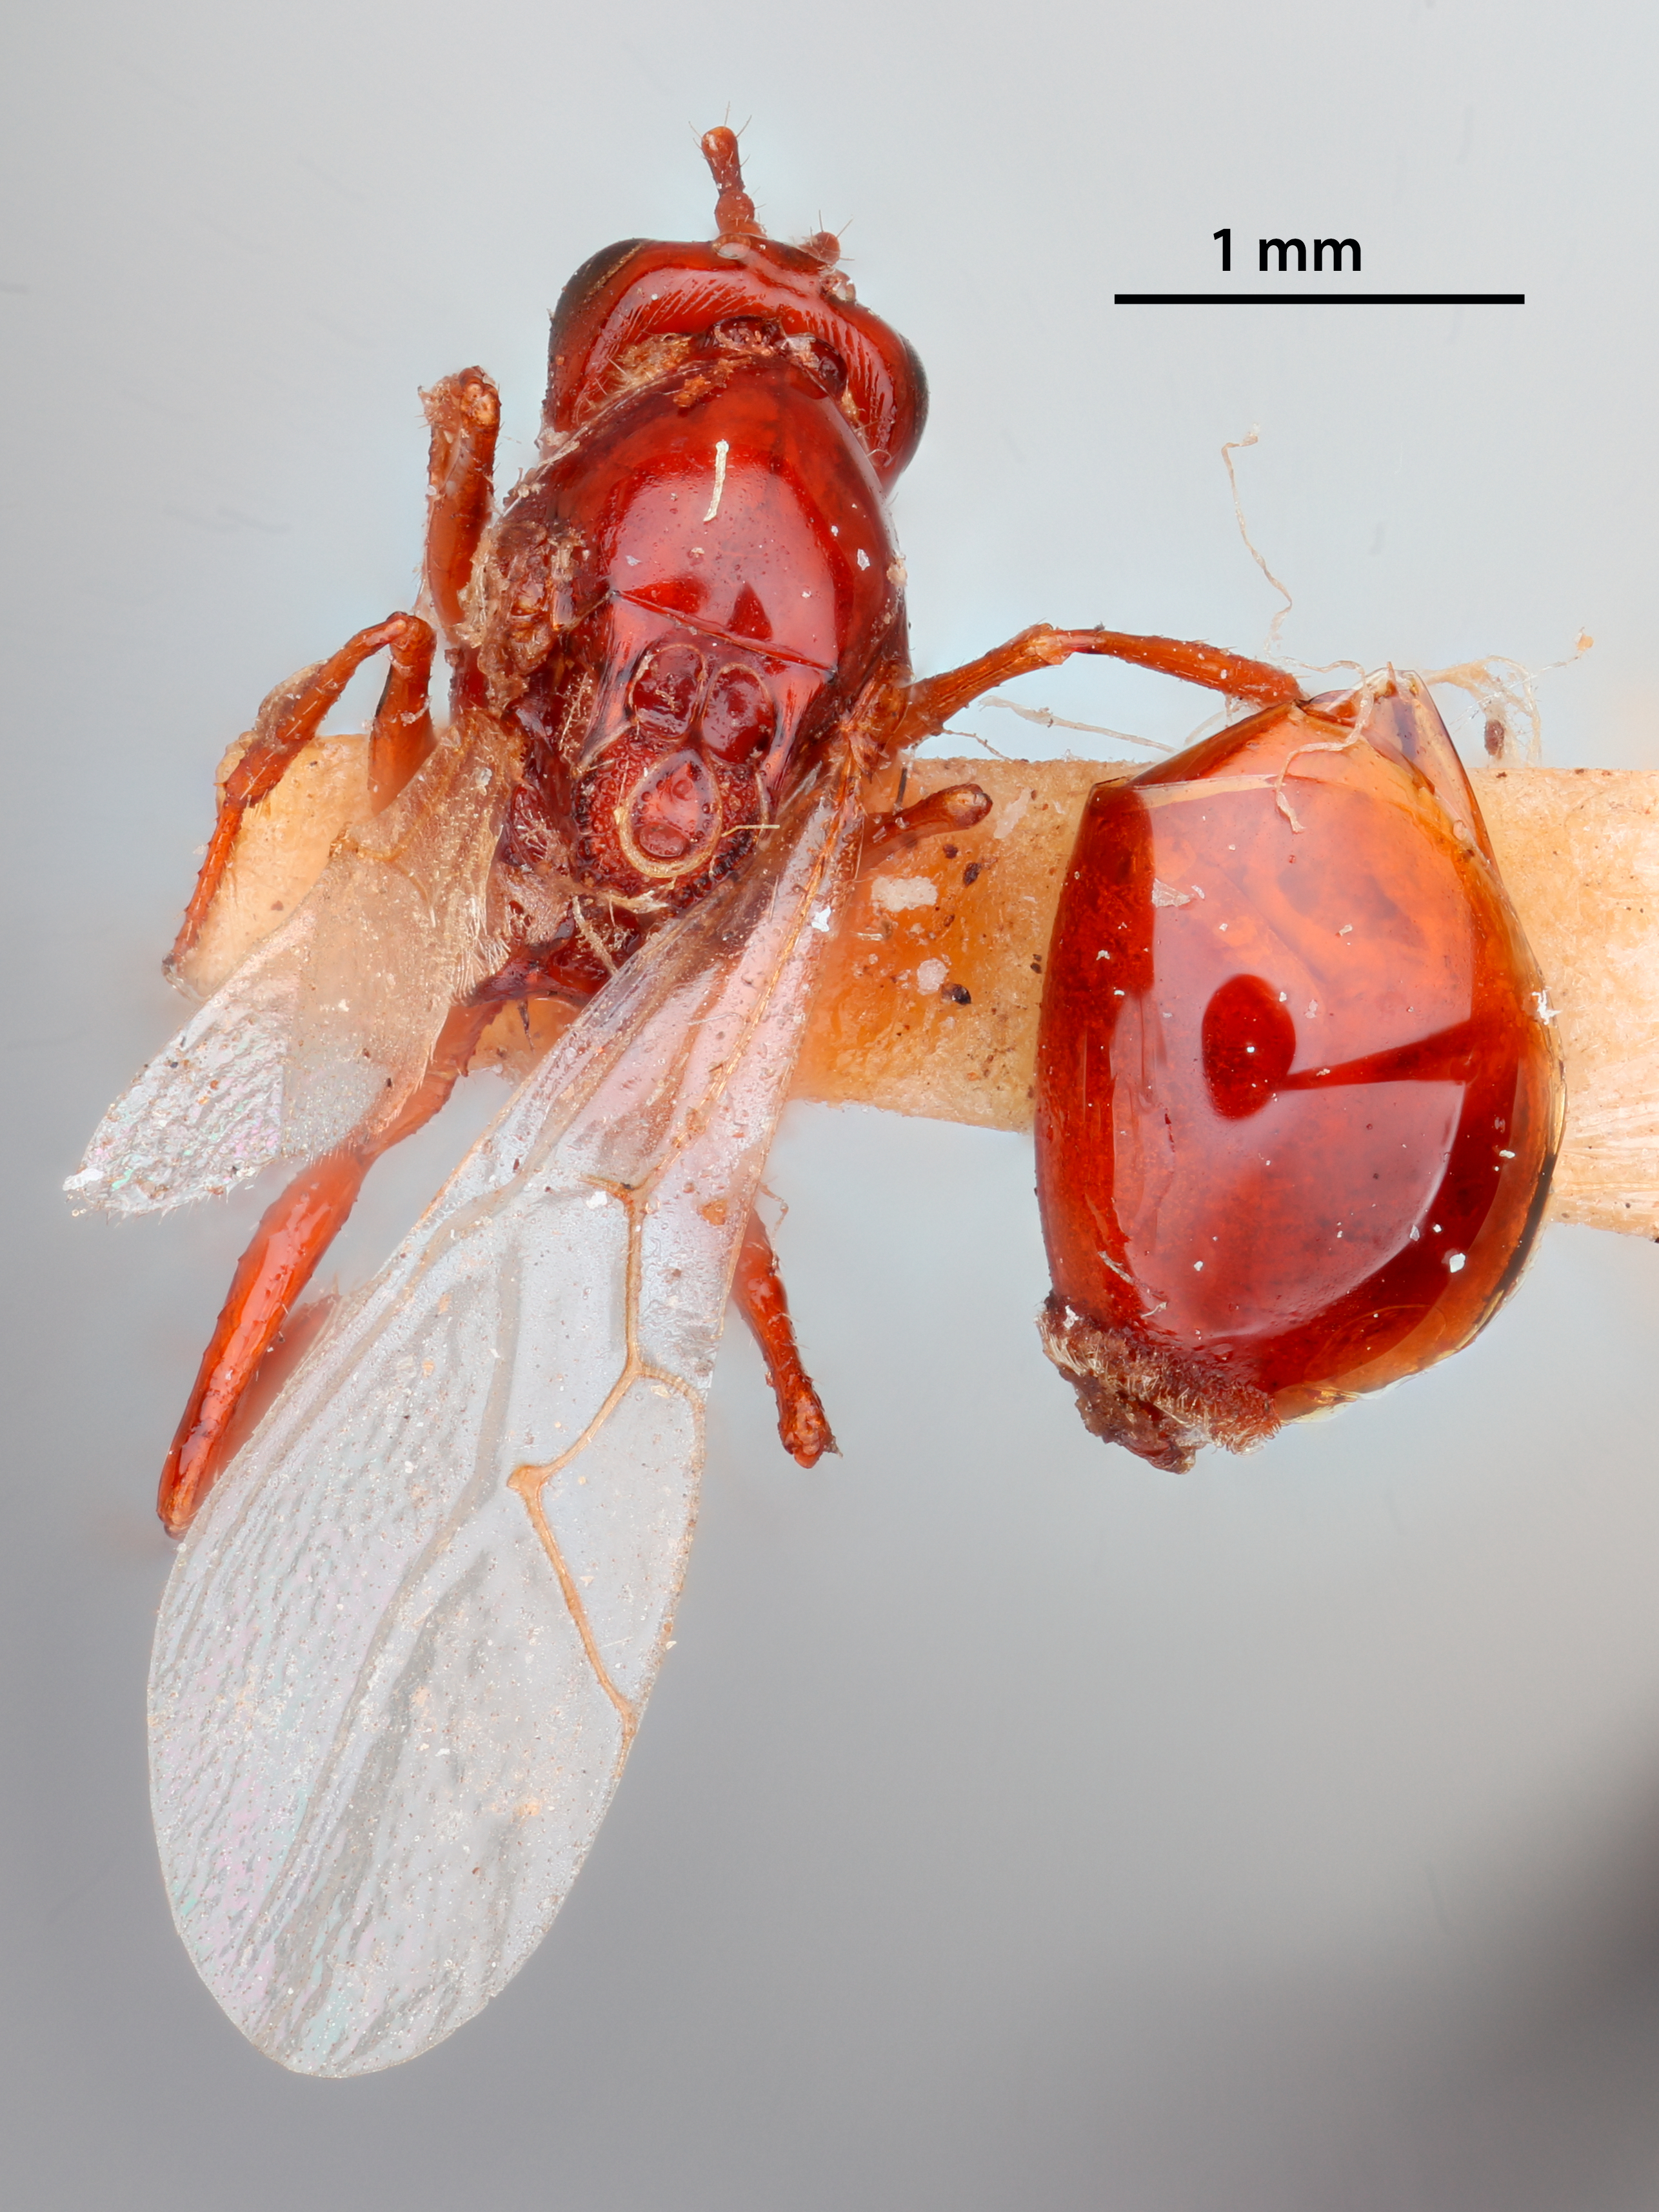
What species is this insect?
Kleidotoma vagabunda
